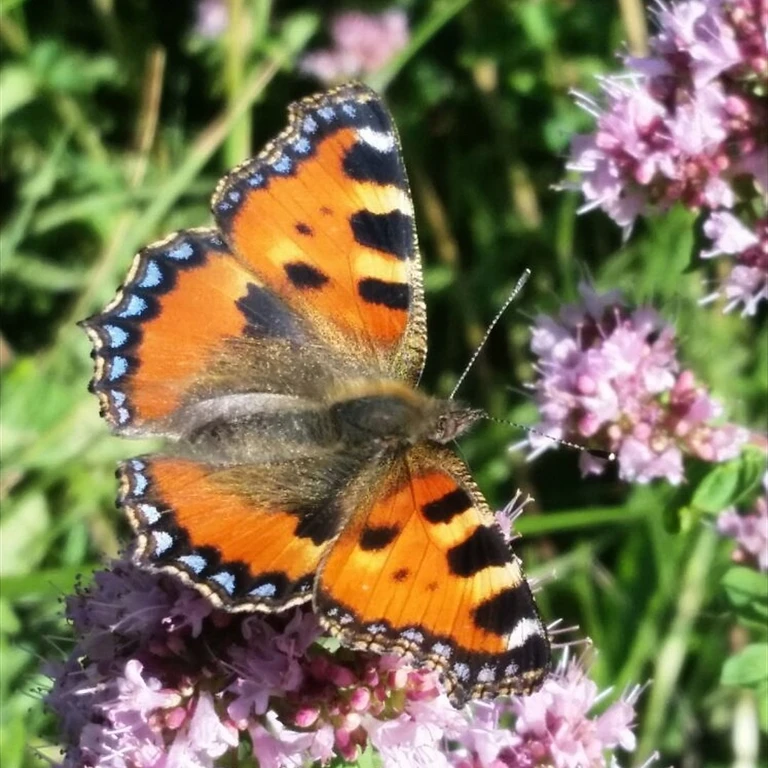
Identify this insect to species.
Aglais urticae
